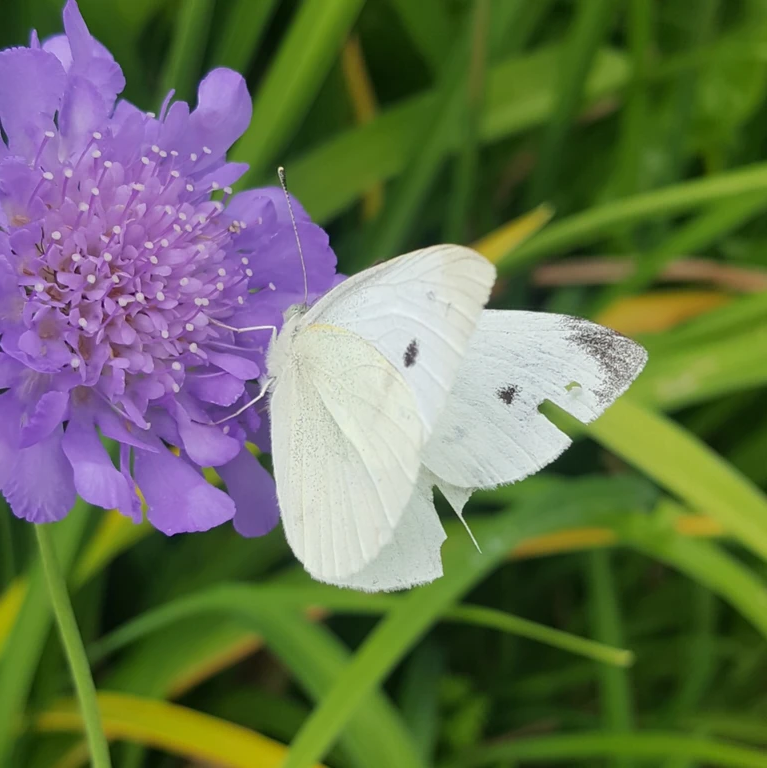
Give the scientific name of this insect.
Pieris rapae
